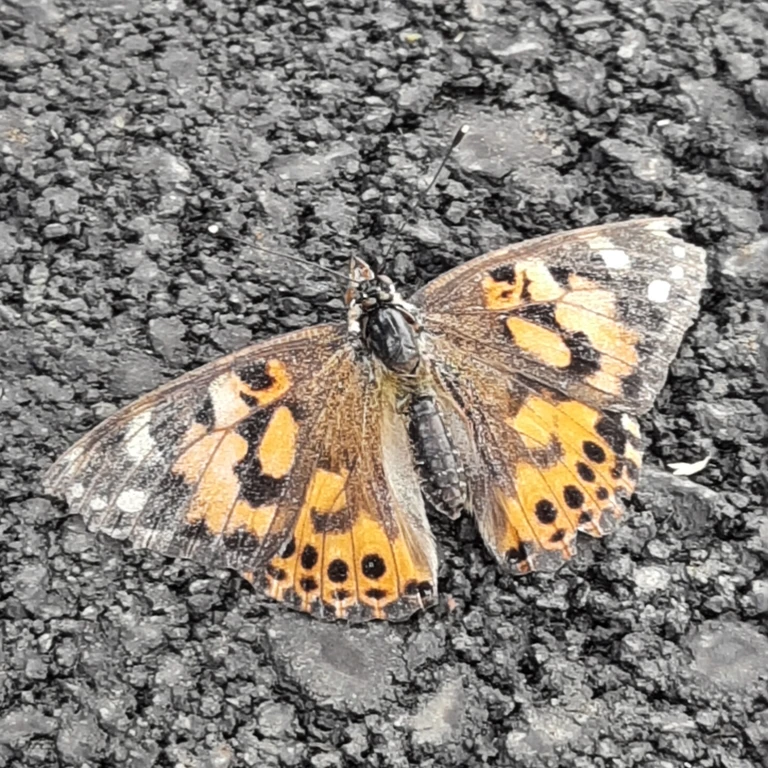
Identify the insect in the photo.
Vanessa cardui
